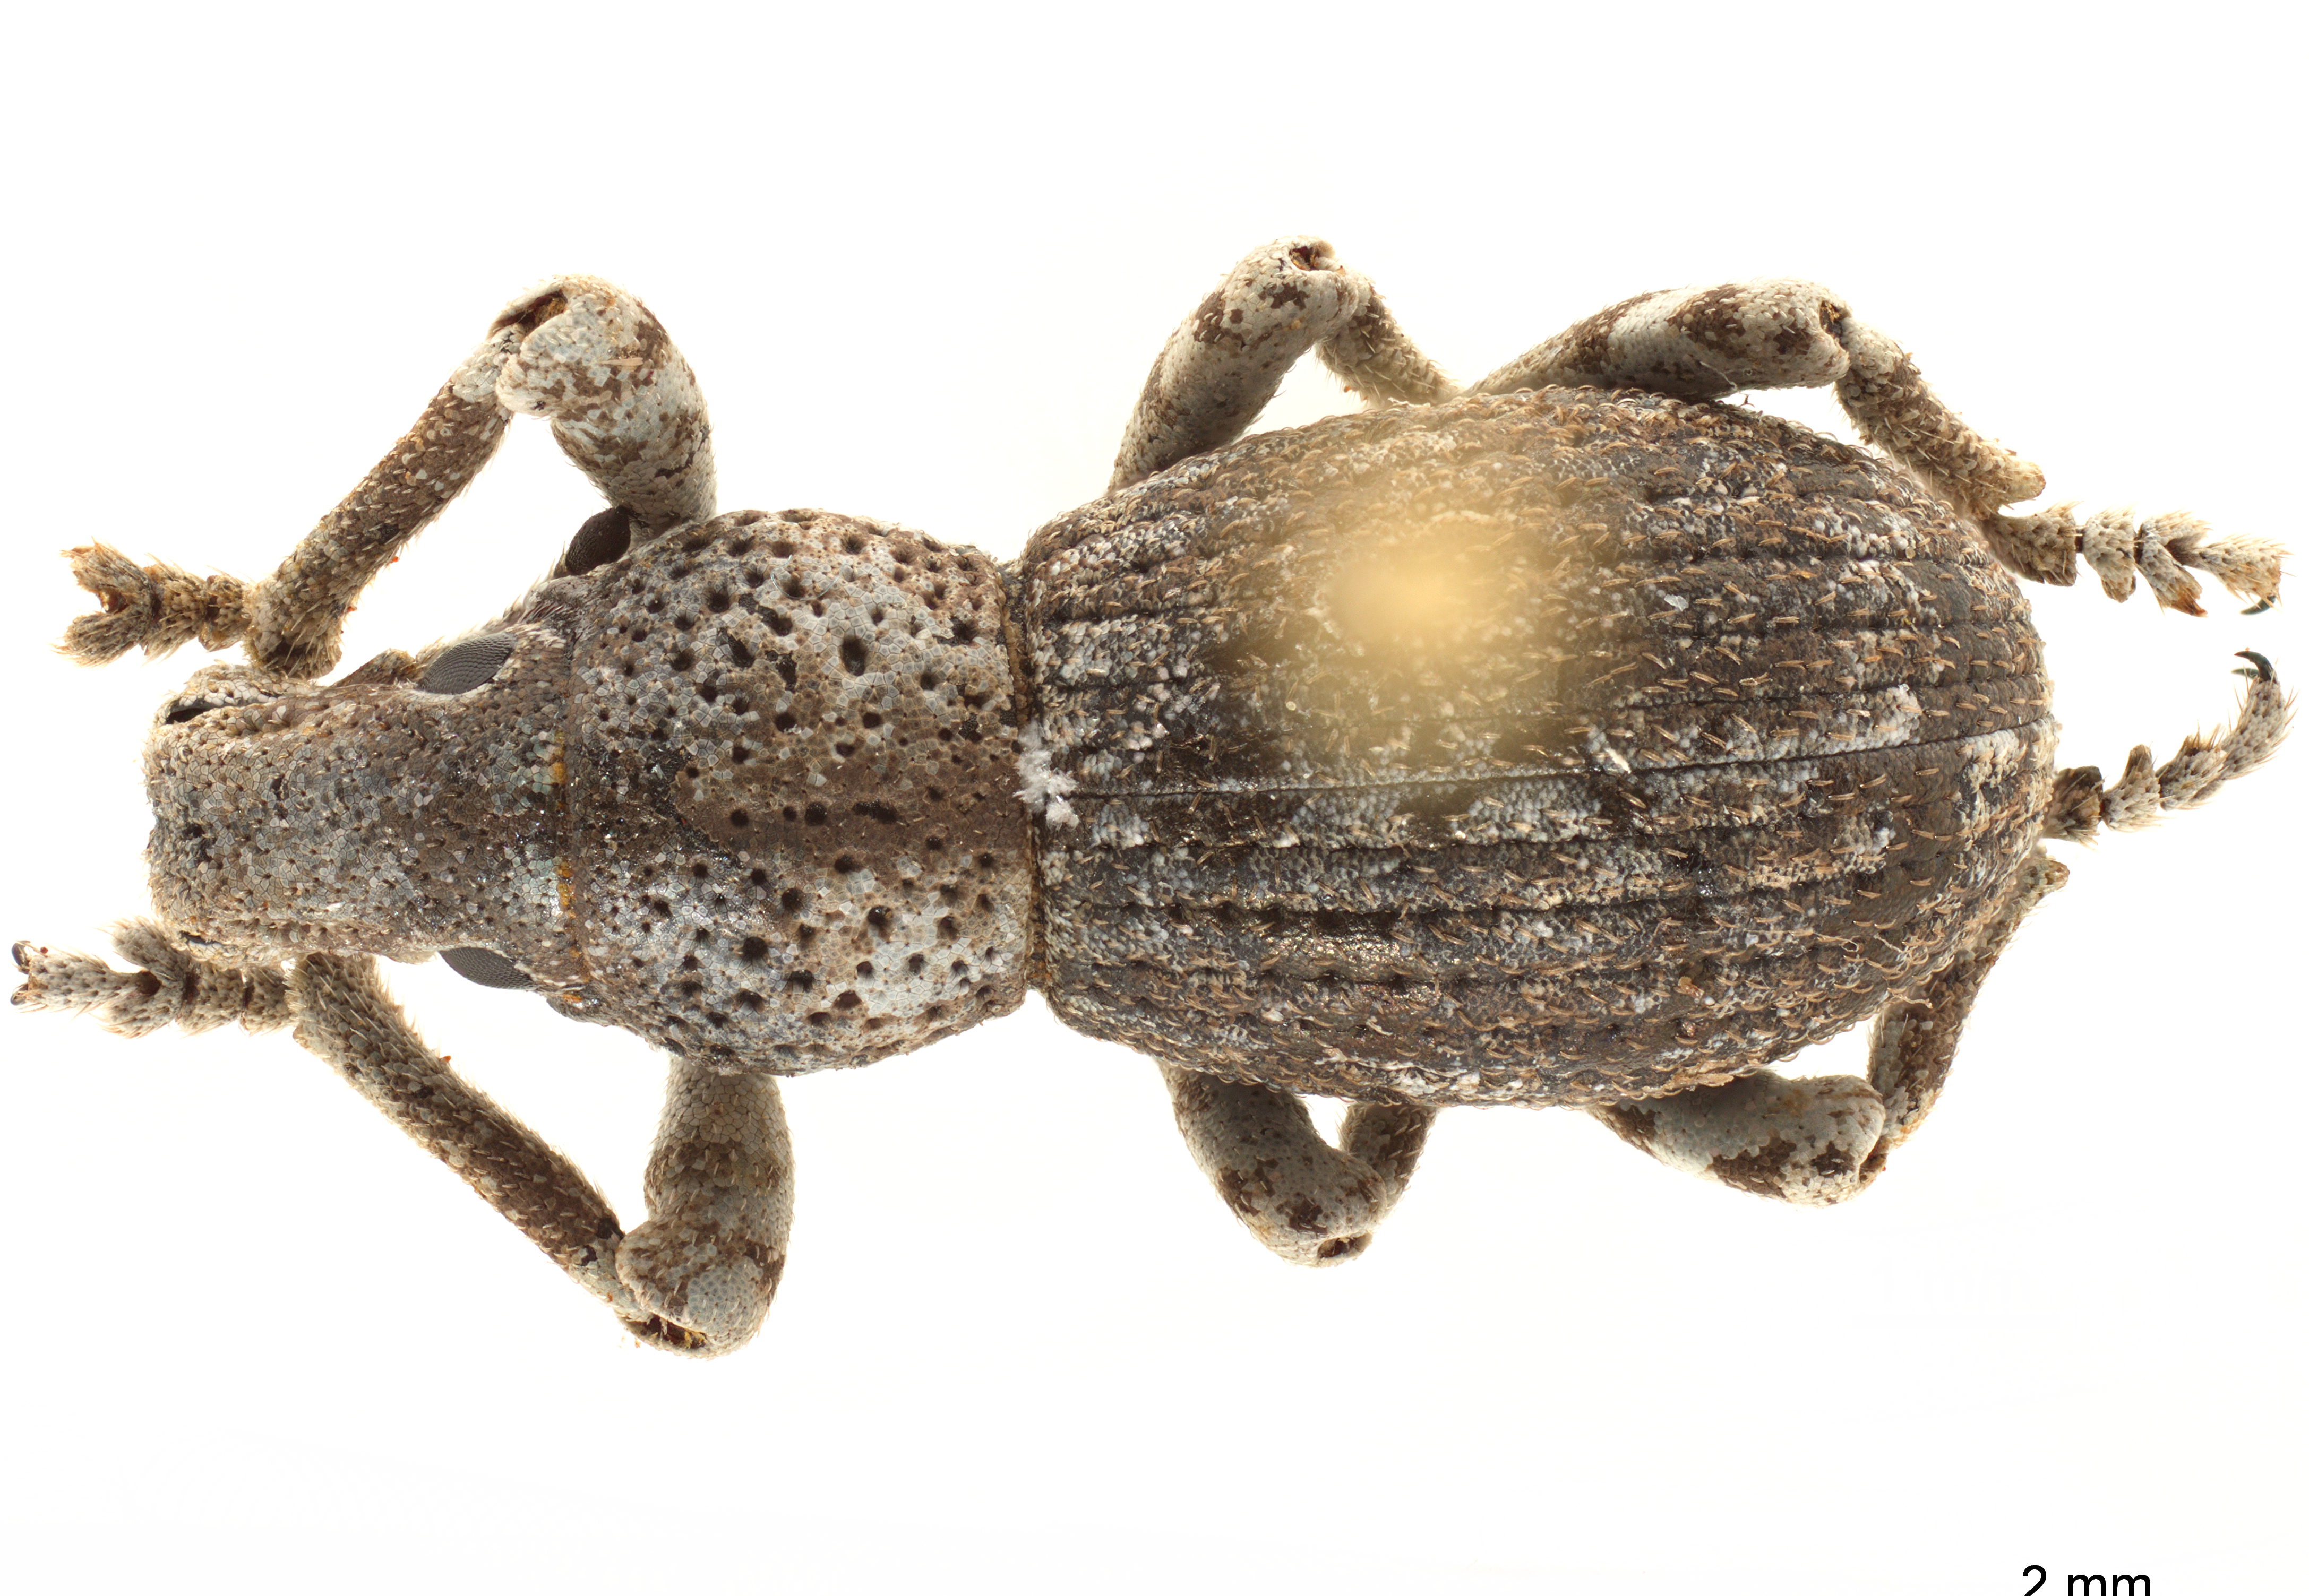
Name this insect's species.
Ophryastes turbinatus
